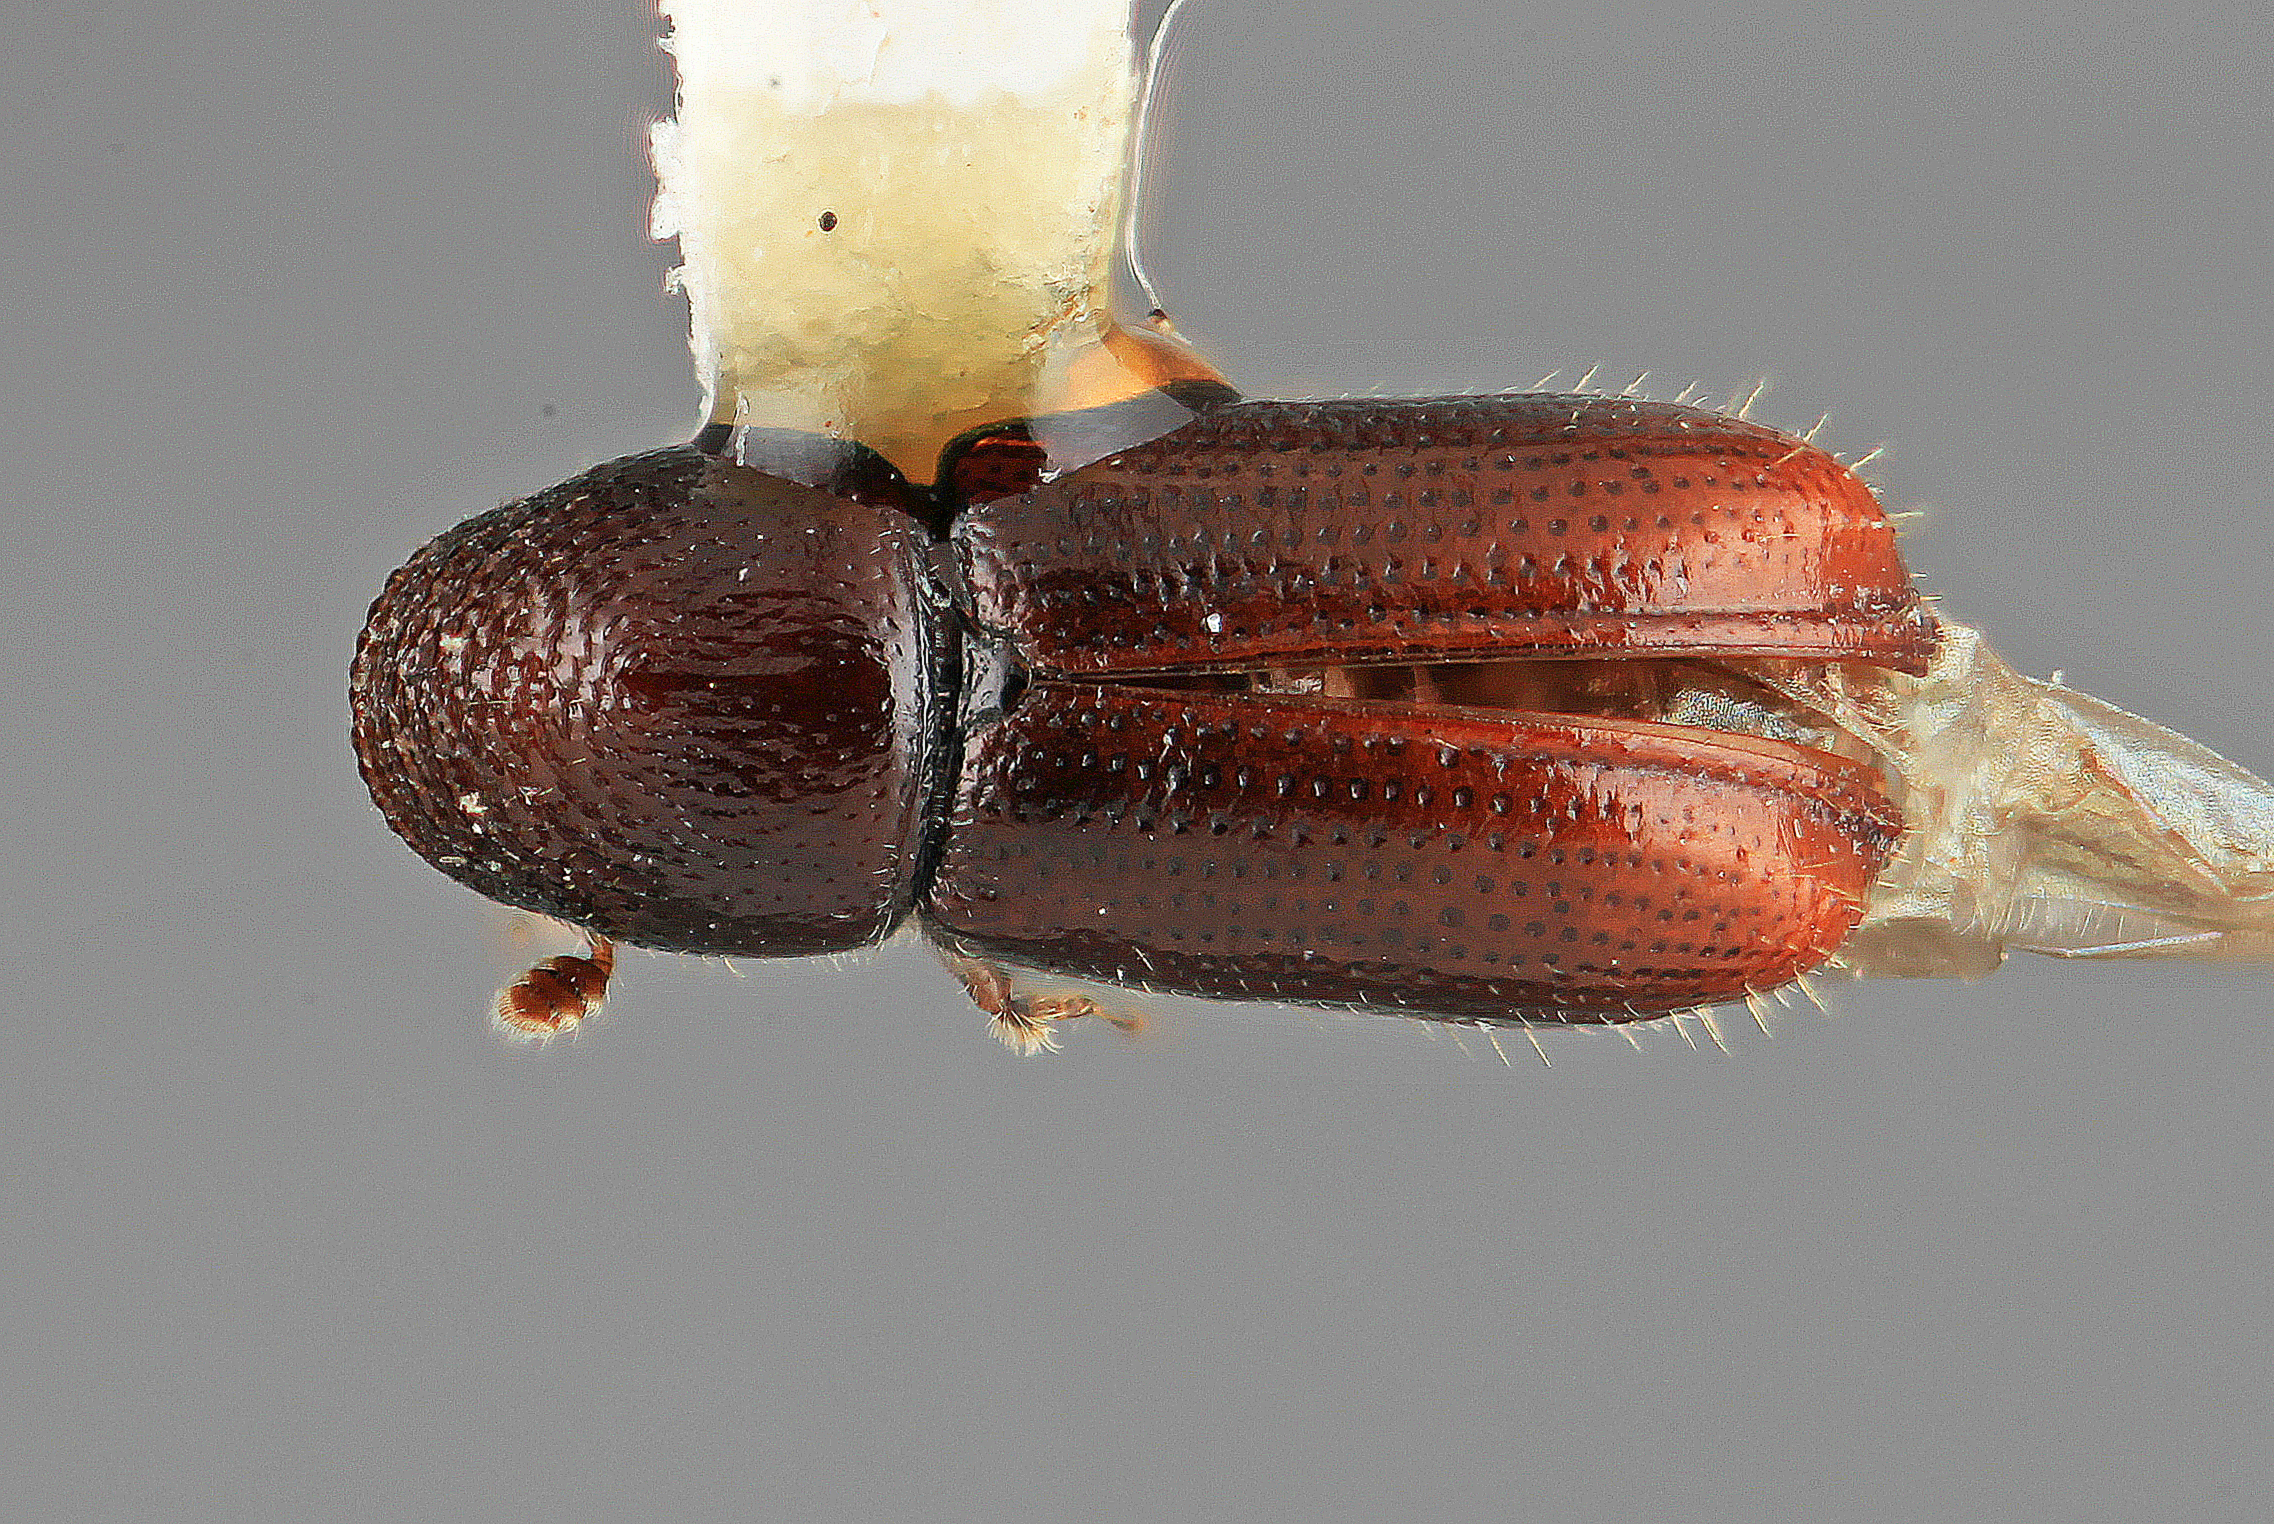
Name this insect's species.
Pityophthorus mesembria
